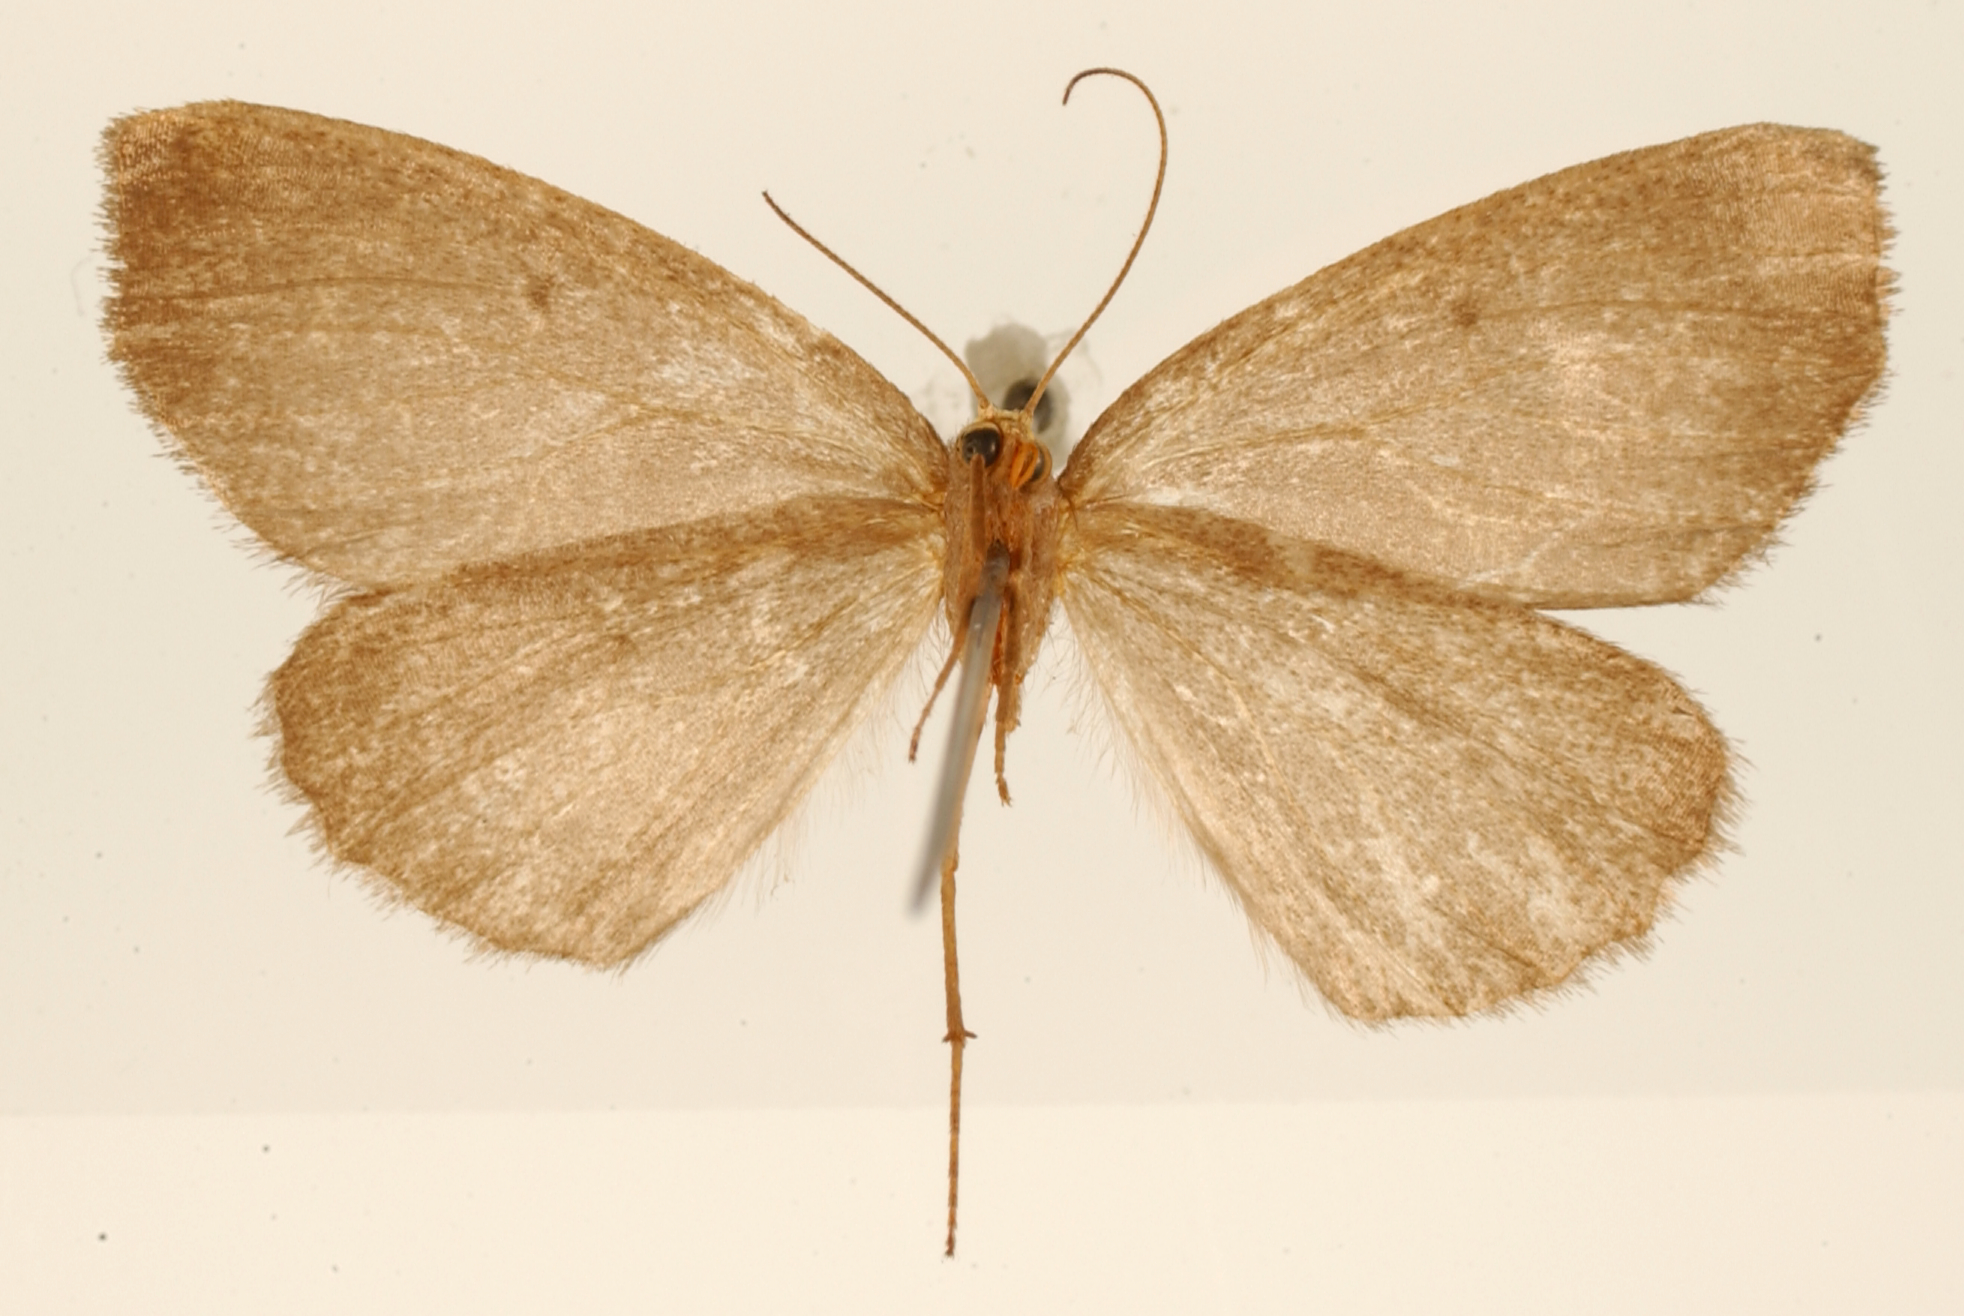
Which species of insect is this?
Therina silanaria
